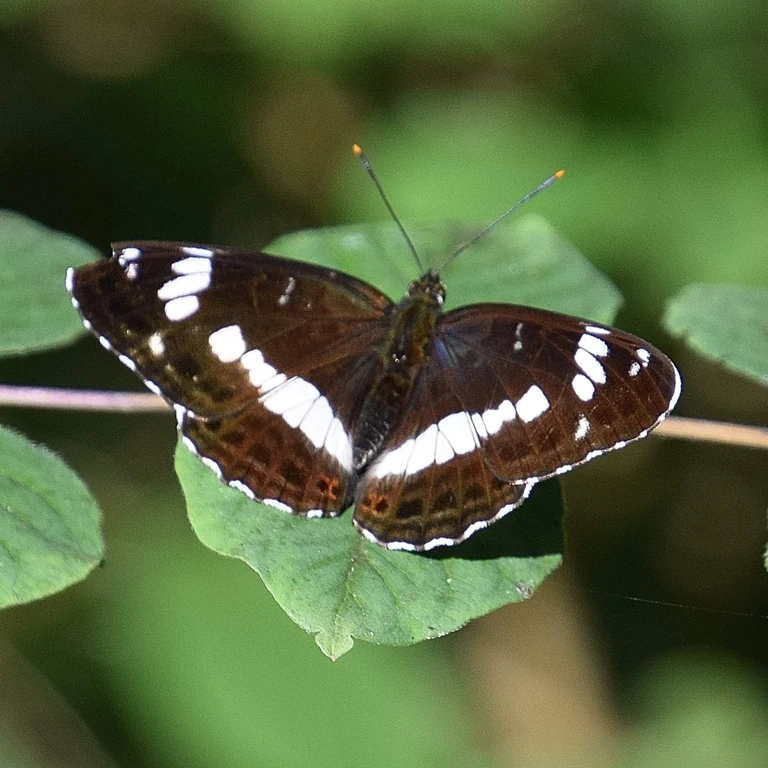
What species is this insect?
Limenitis camilla (also Ladoga camilla)
